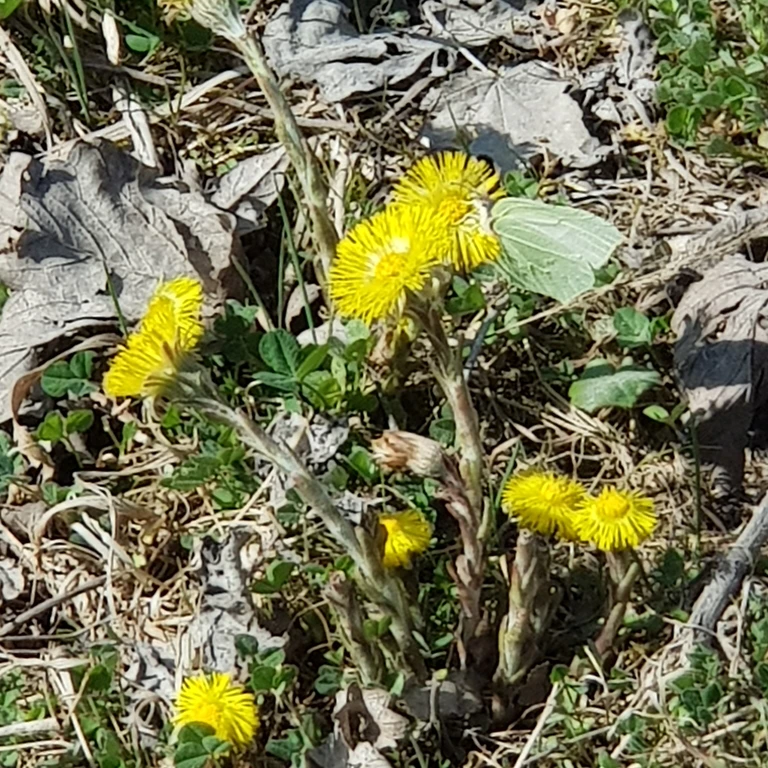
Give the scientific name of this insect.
Gonepteryx rhamni
